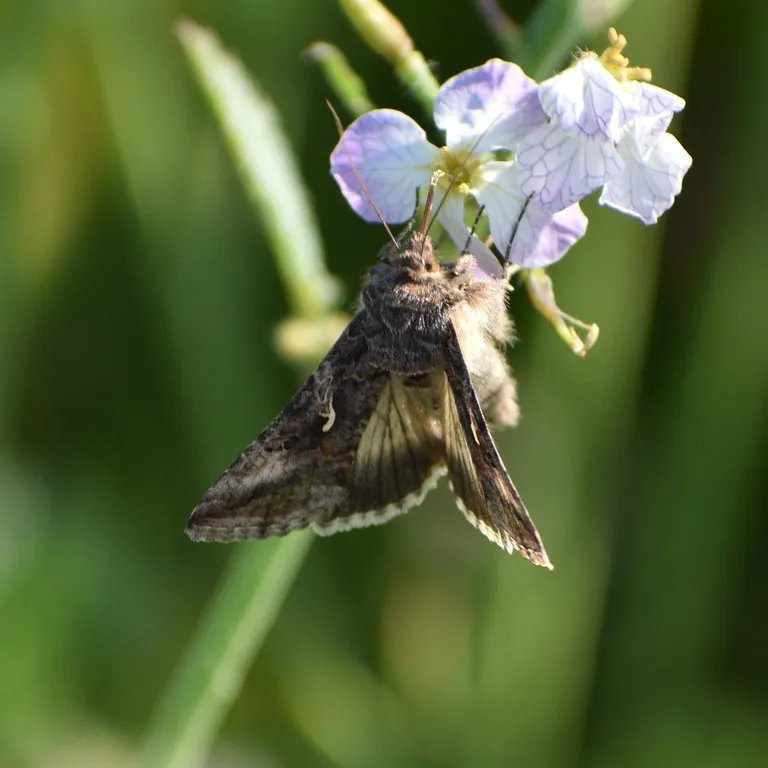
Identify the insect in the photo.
Autographa gamma
